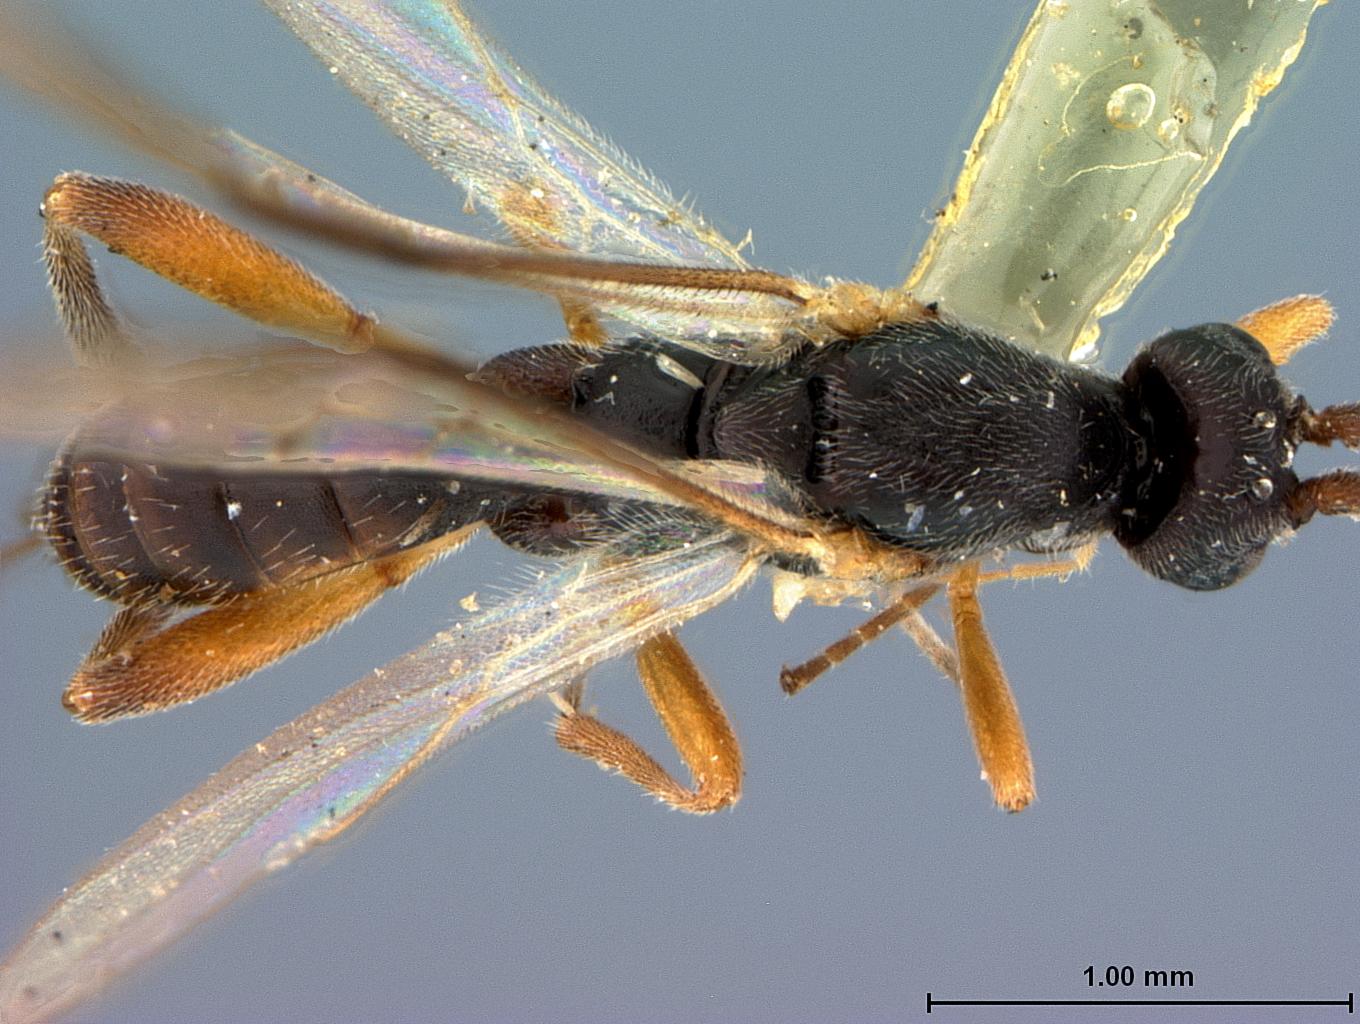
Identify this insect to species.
Orgilus coleophorae
